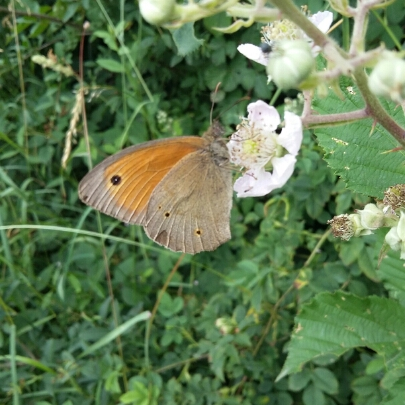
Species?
Maniola jurtina
